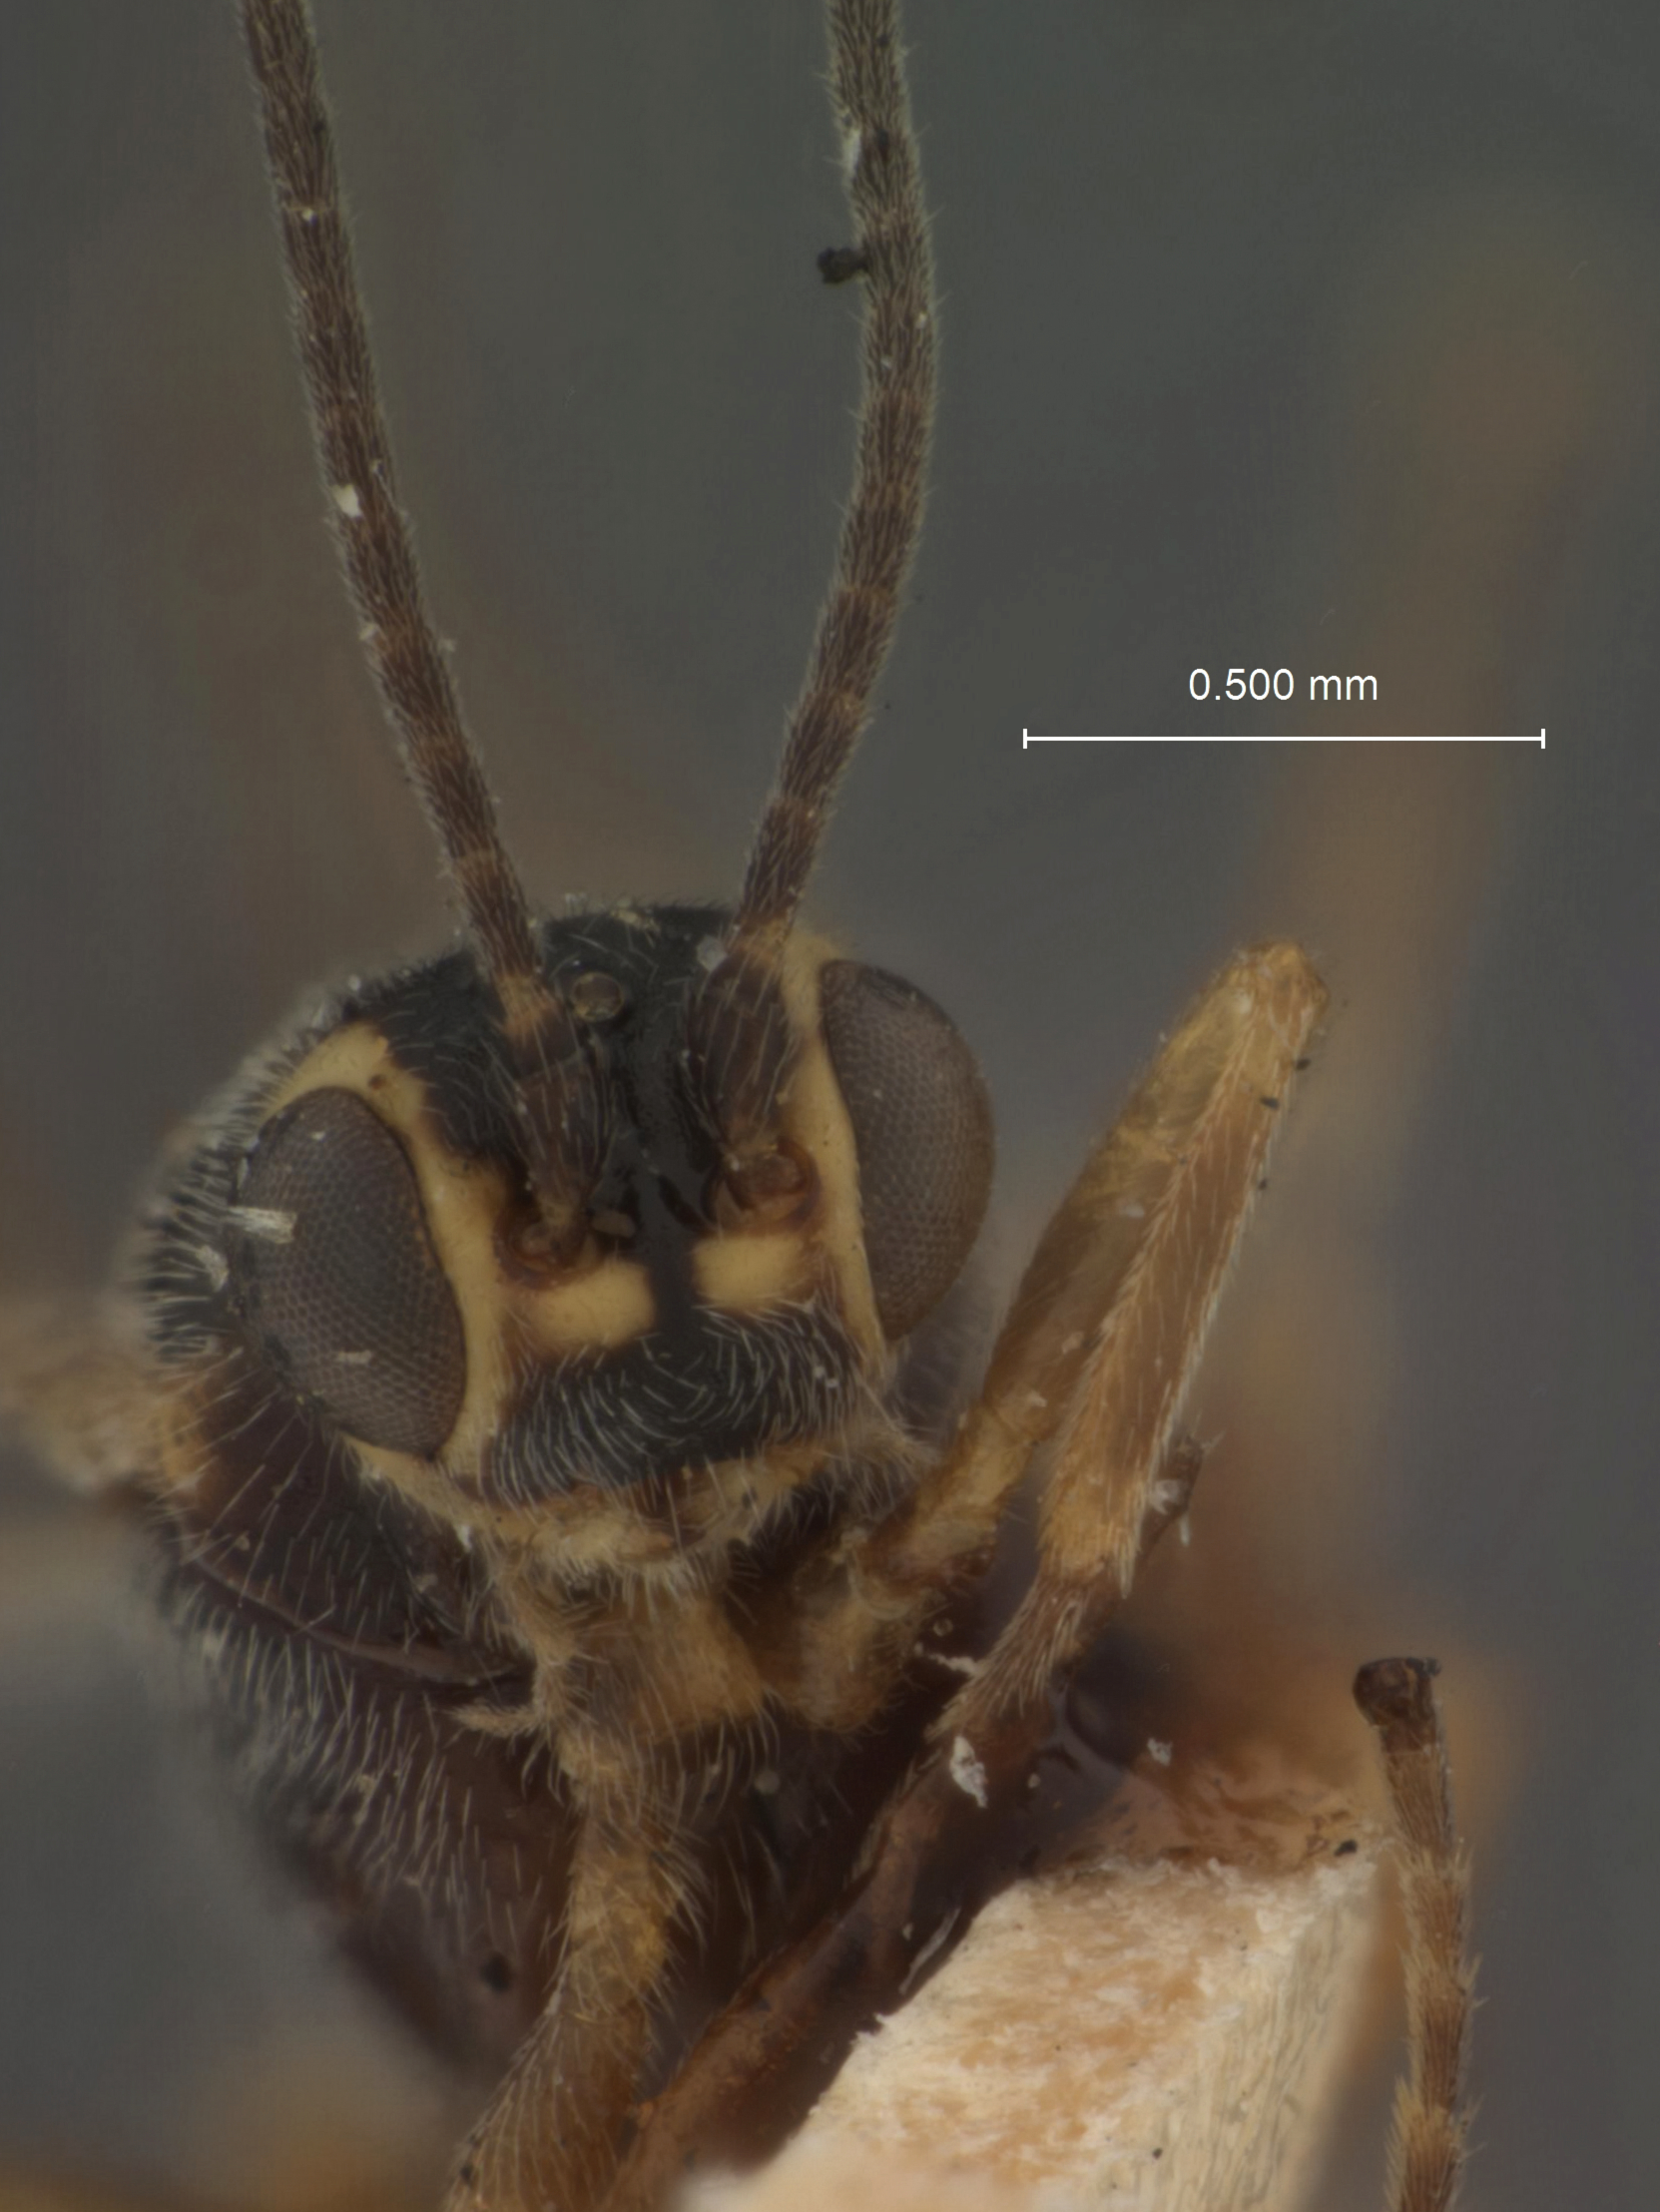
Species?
Bracon hopkinsi
